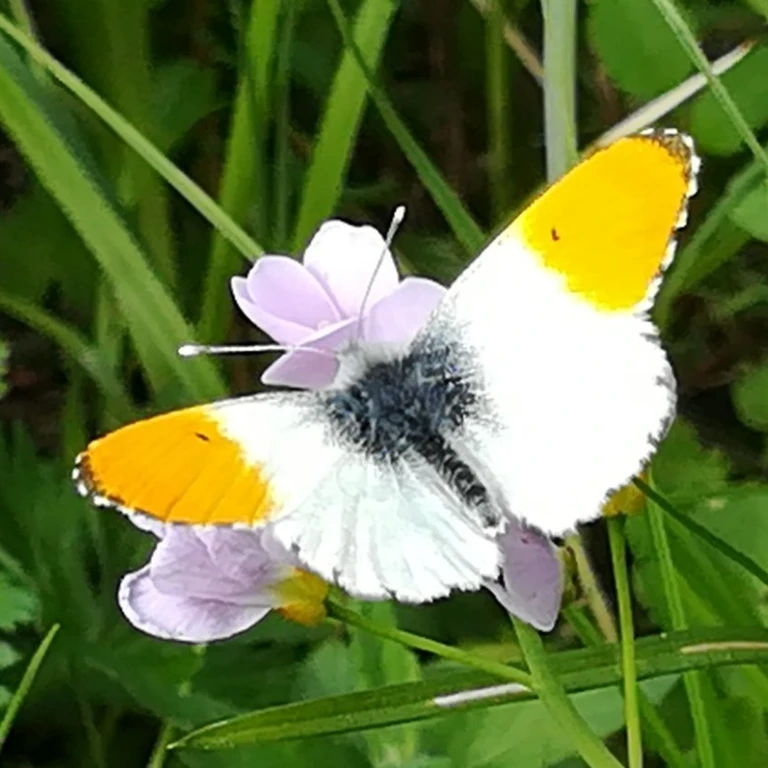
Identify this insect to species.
Anthocharis cardamines
